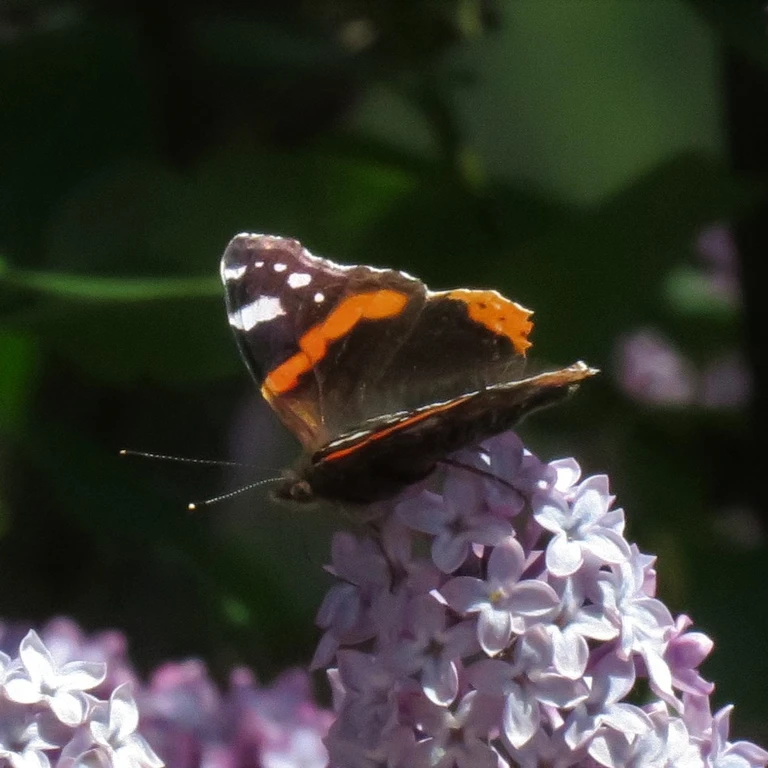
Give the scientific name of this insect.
Vanessa atalanta
